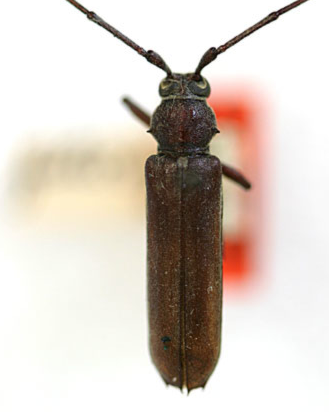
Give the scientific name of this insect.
Knulliana cincta (also Chion filicorne)
